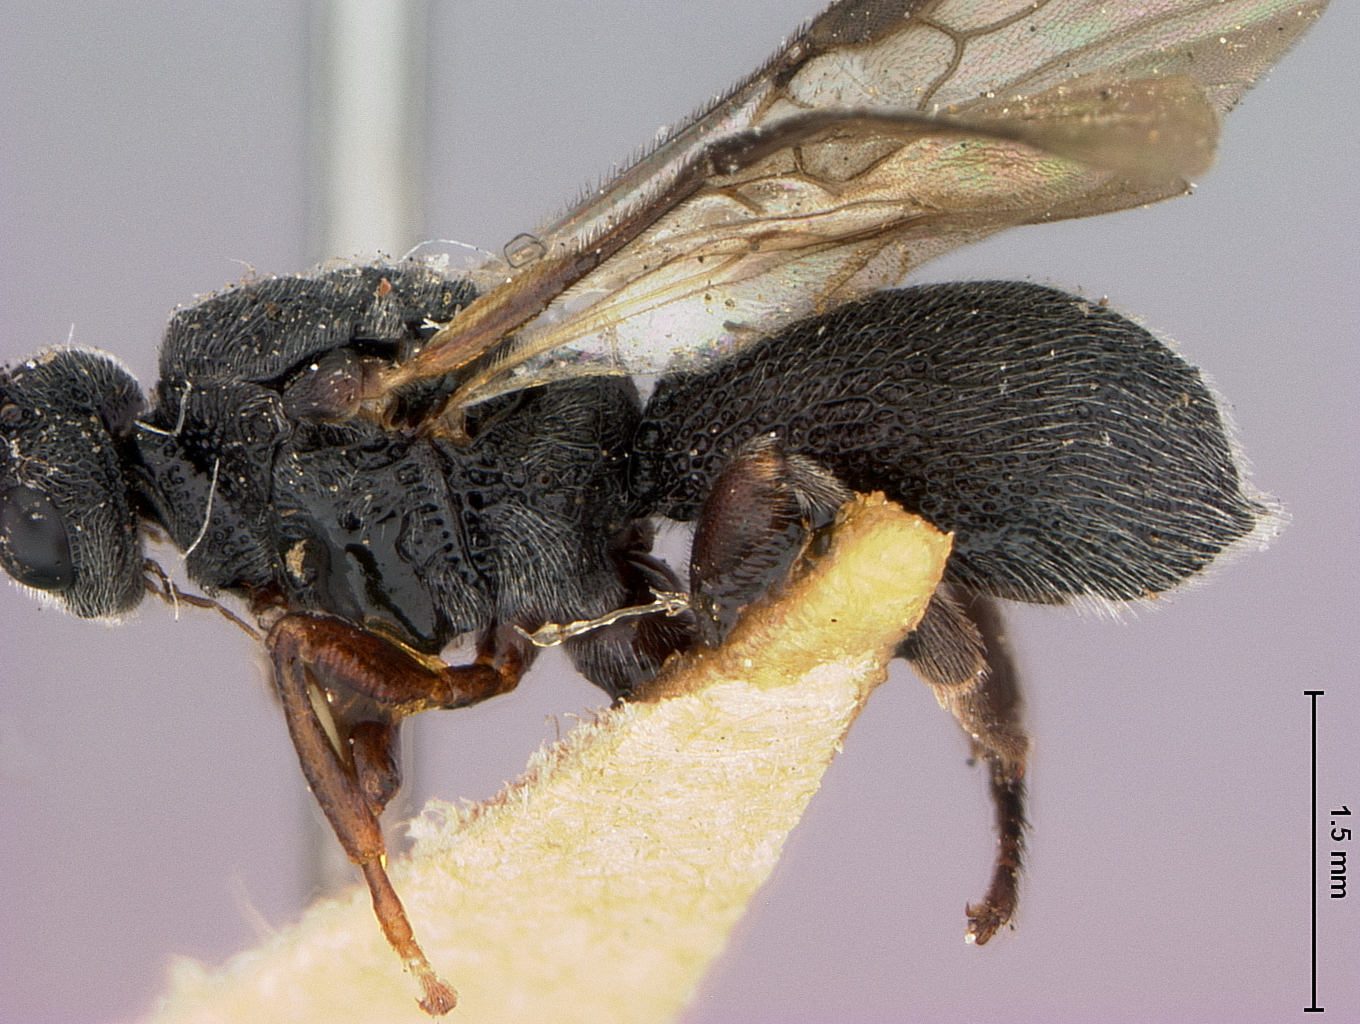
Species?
Urosigalphus crassisculptus
